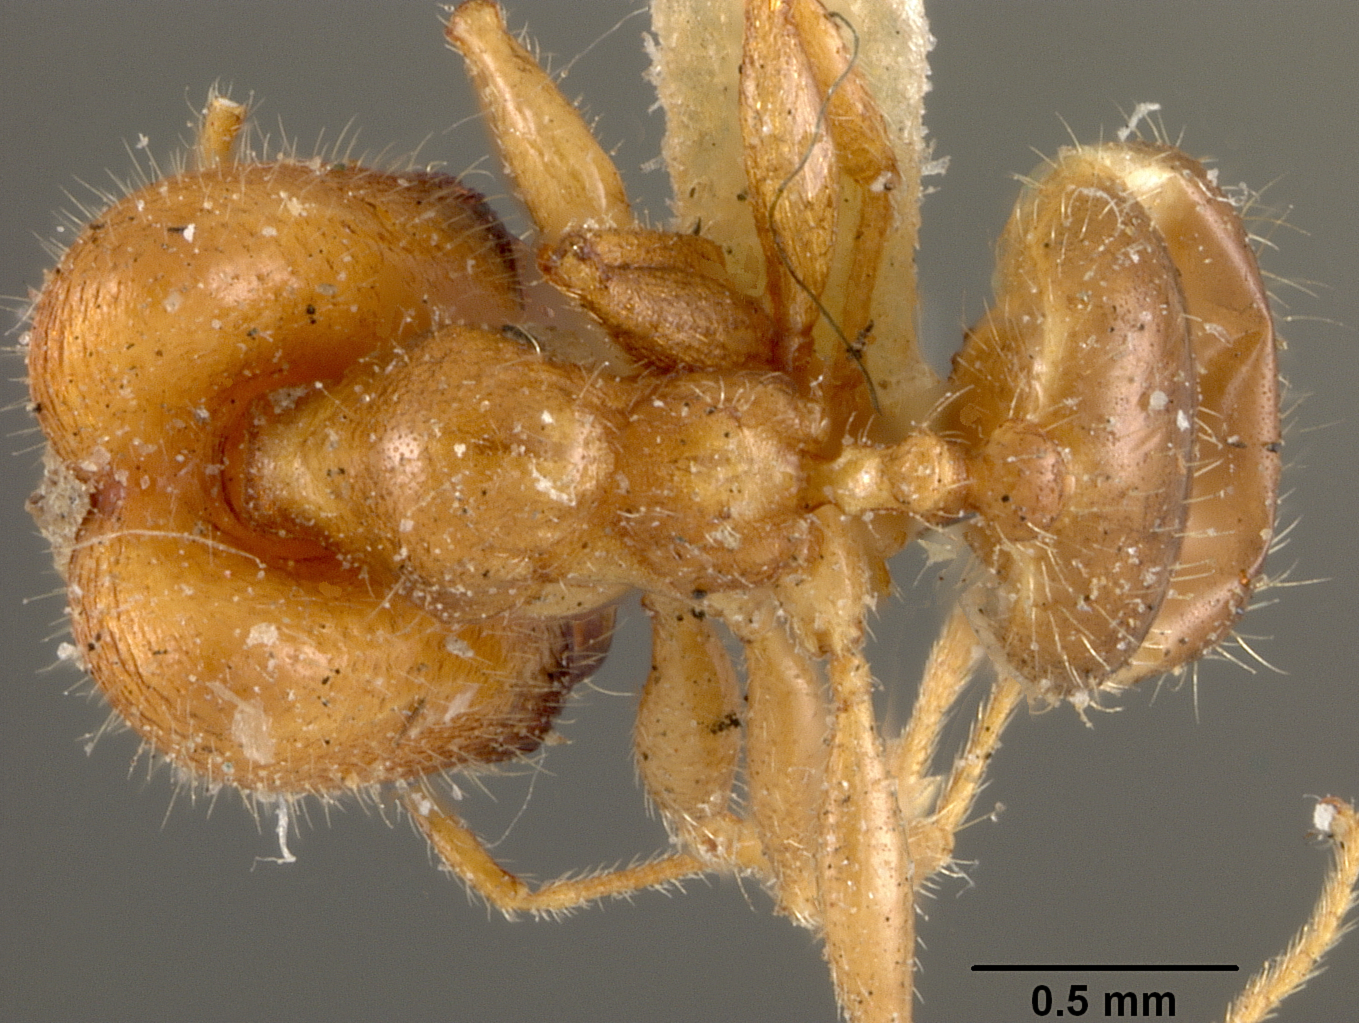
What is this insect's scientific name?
Pheidole townsendi
